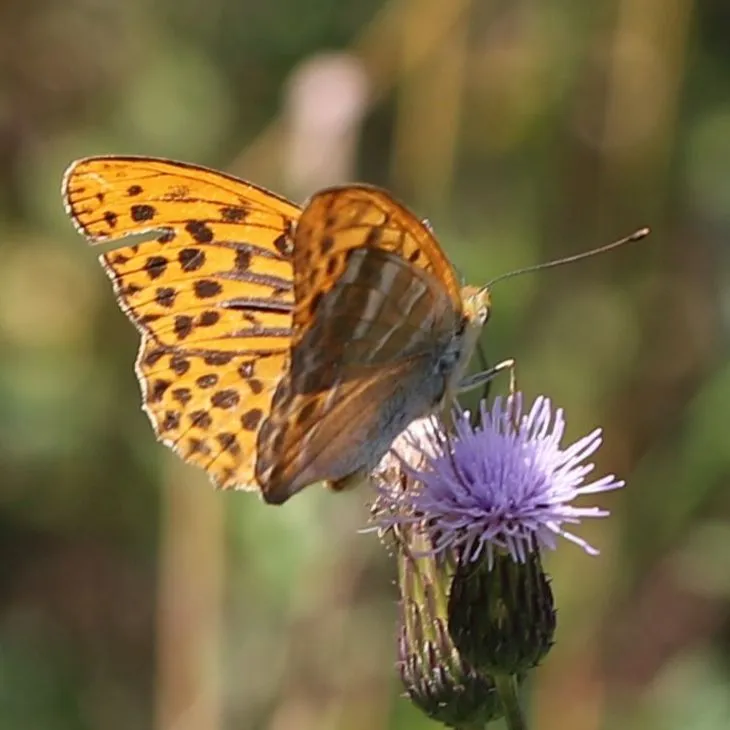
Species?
Argynnis paphia
